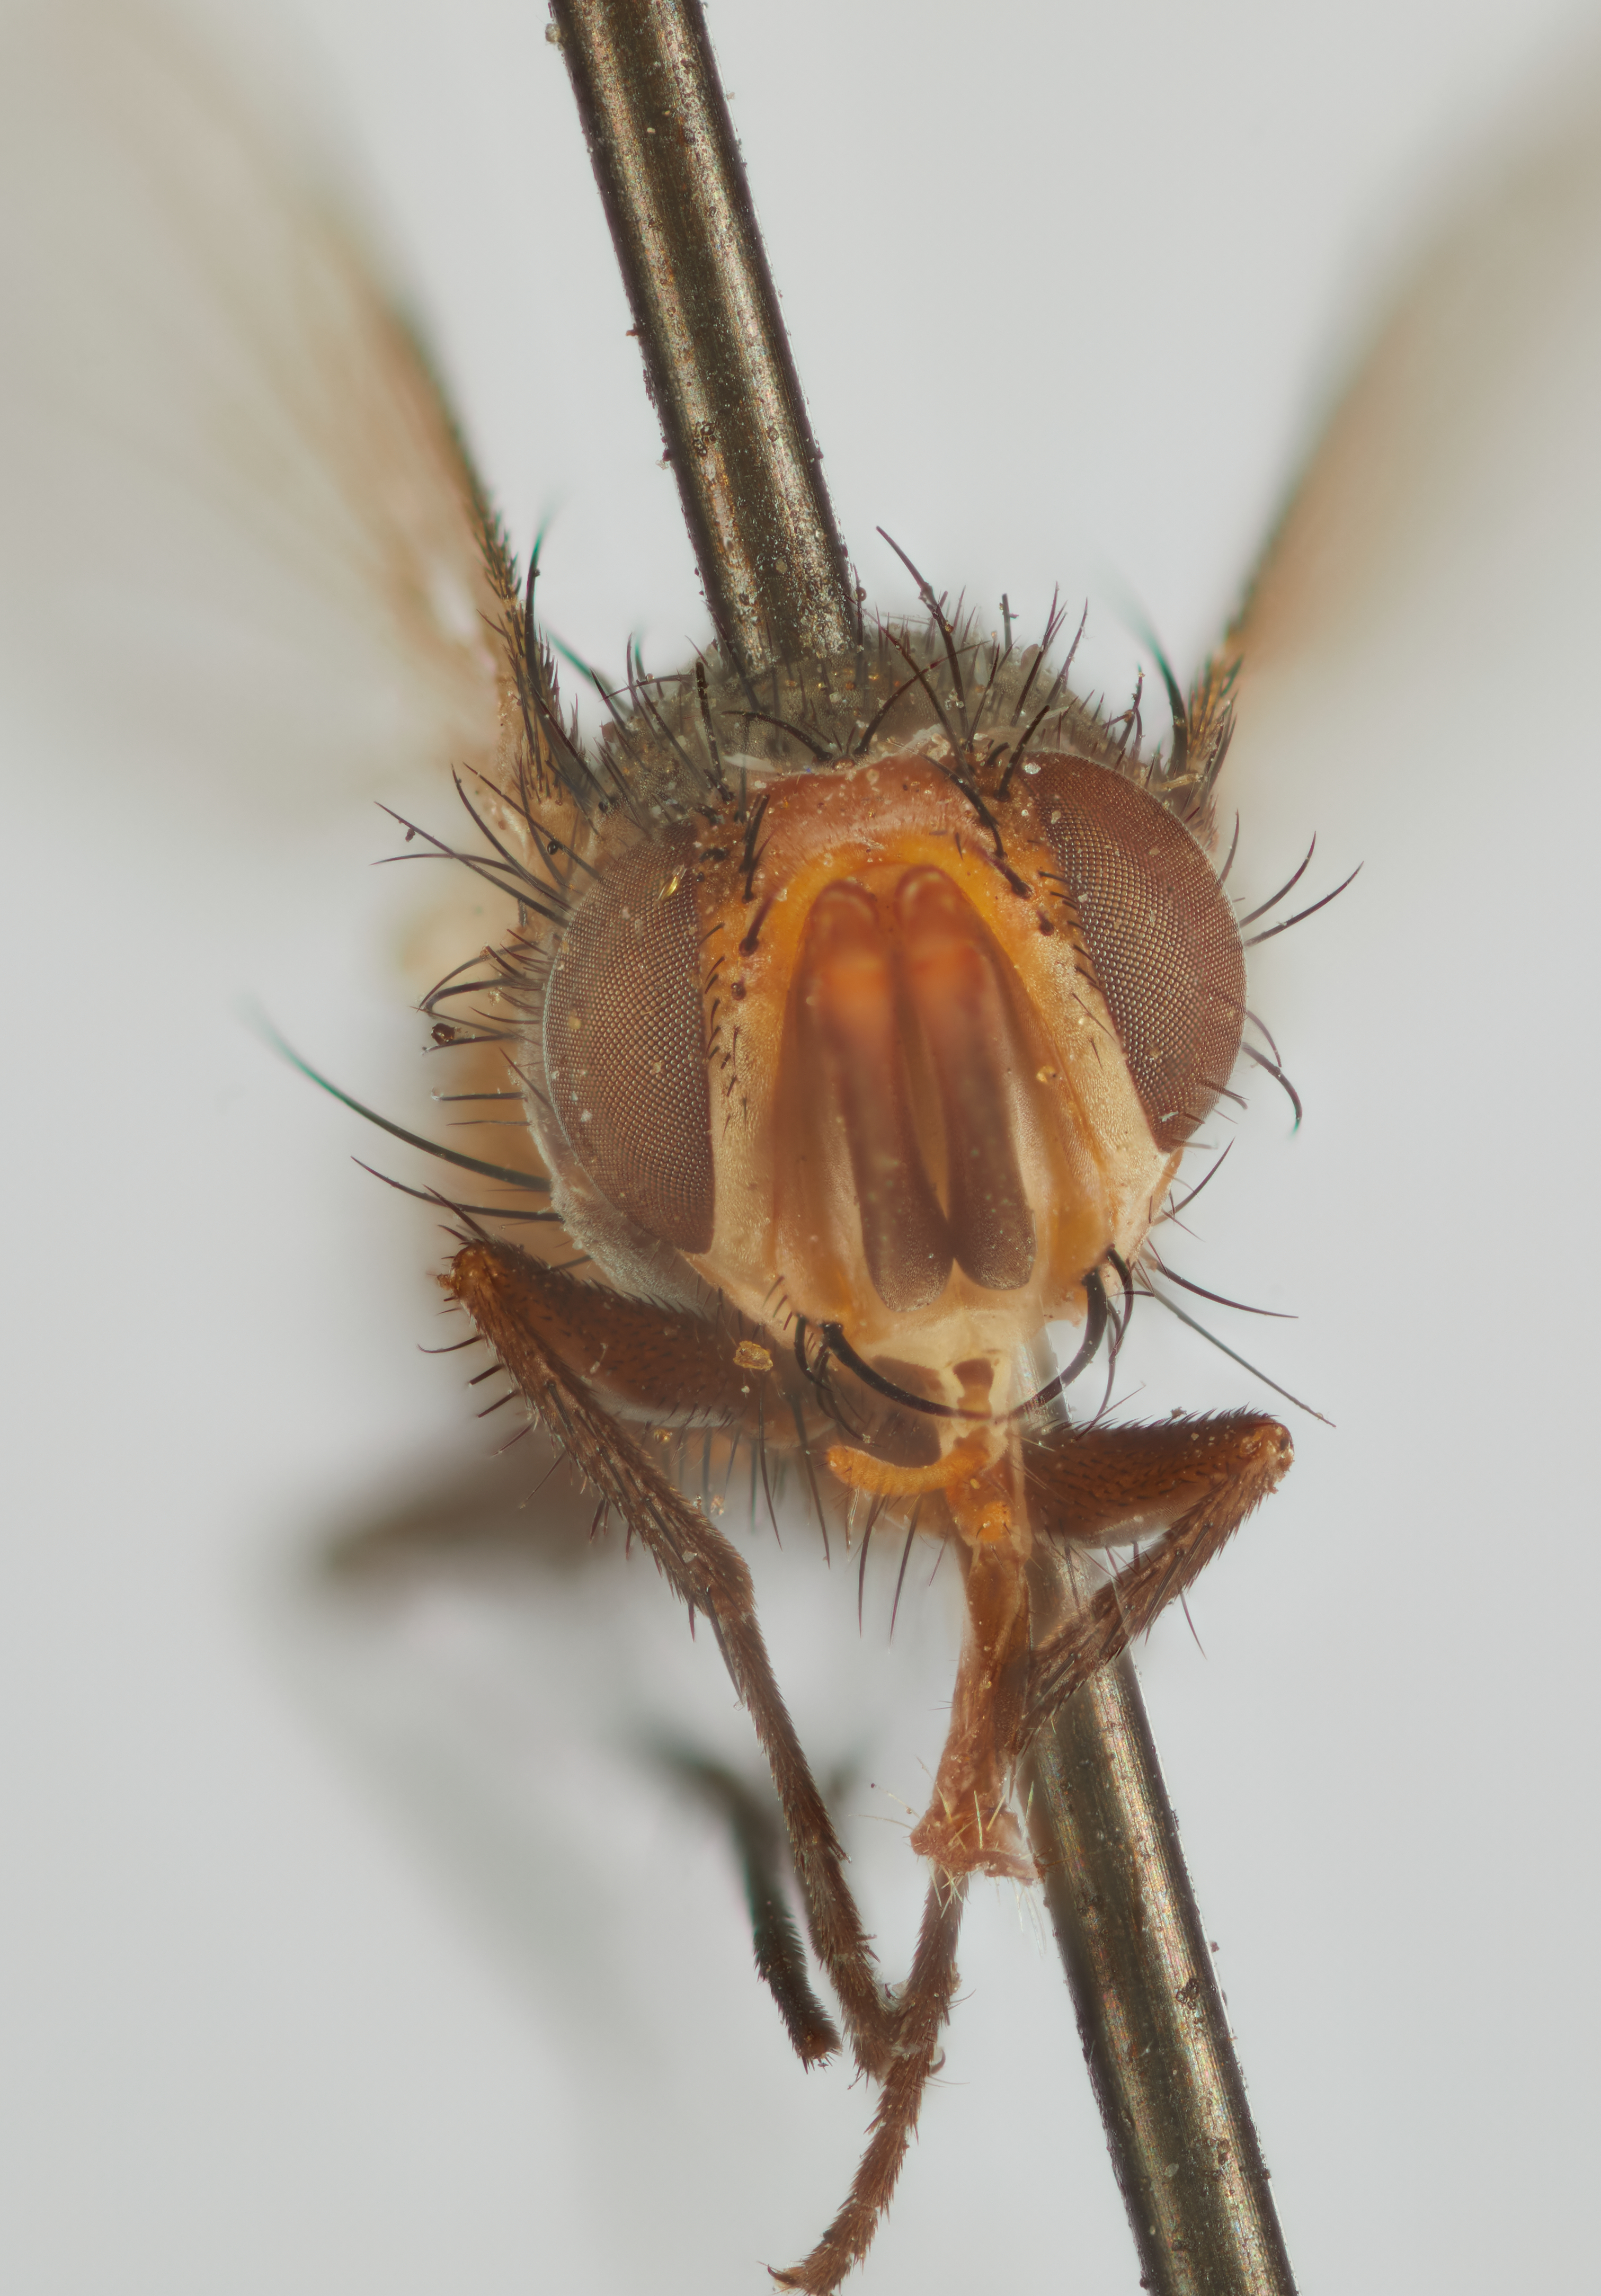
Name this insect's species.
Actia cornuta
